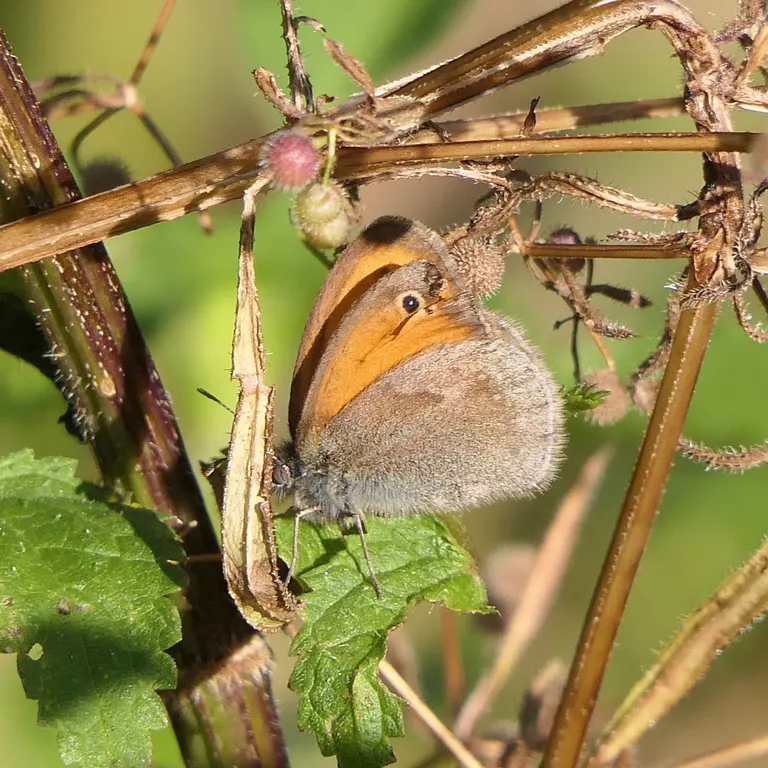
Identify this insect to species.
Coenonympha pamphilus
